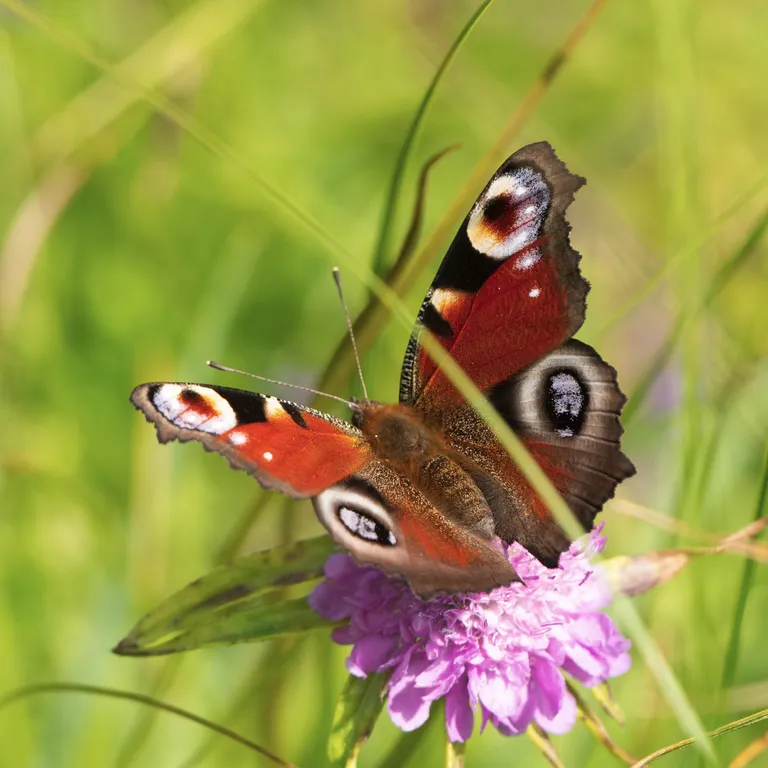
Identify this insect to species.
Aglais io
